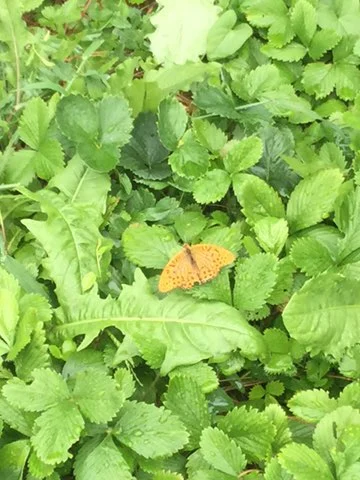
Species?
Argynnis paphia
